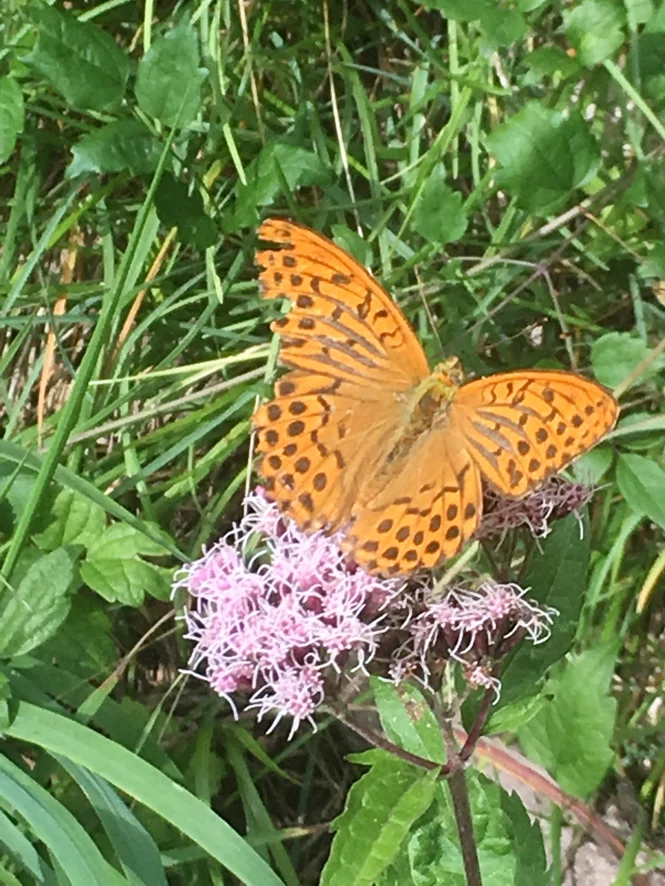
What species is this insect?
Argynnis paphia
